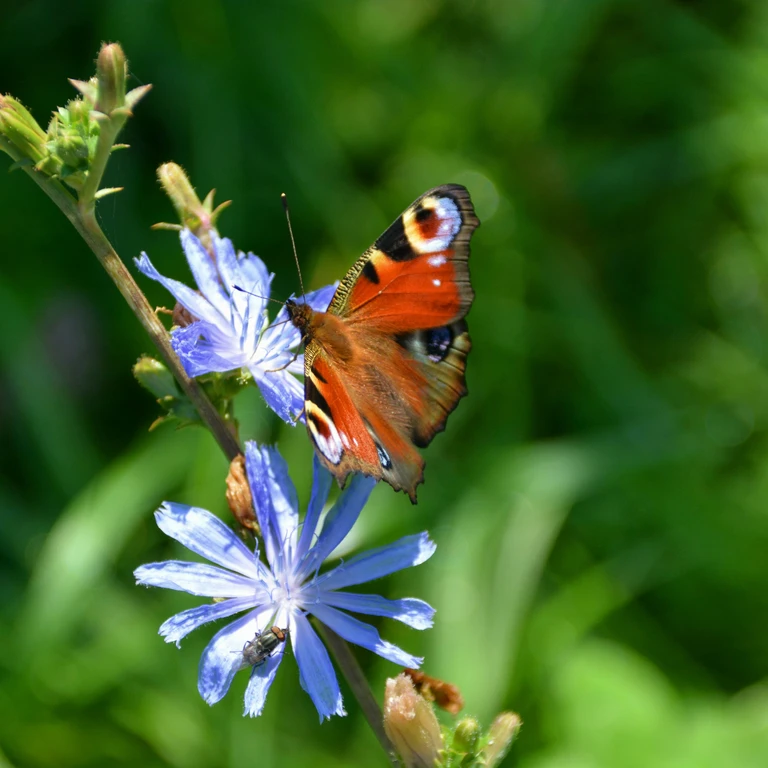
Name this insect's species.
Aglais io
